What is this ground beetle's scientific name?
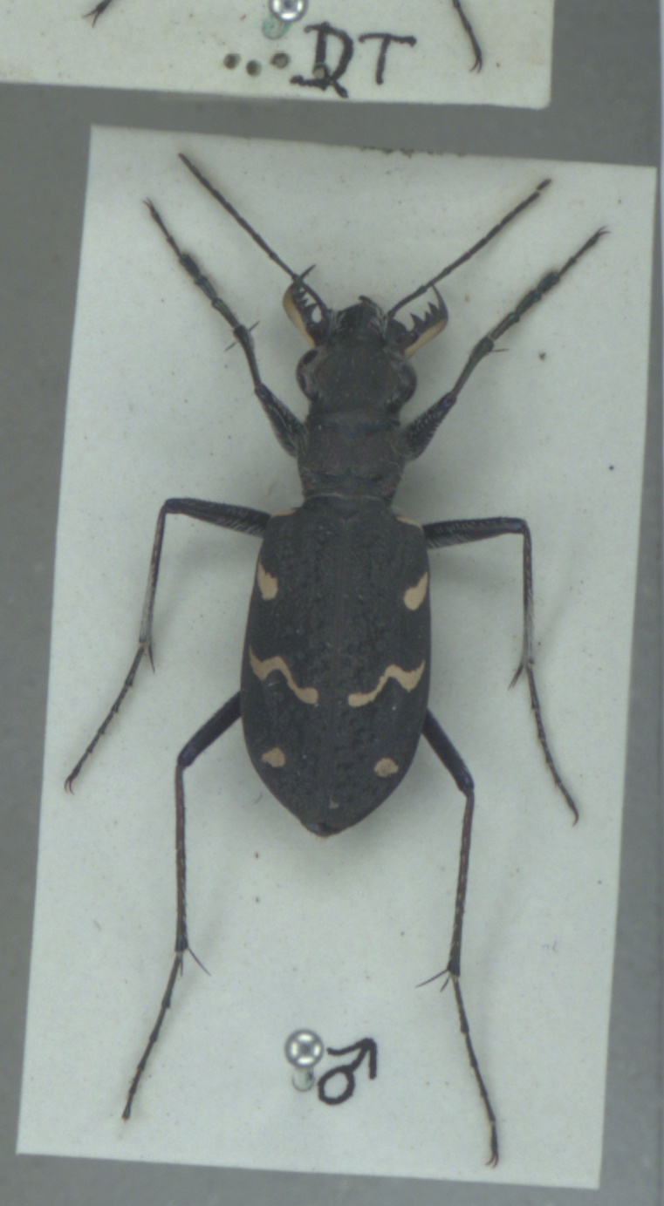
Cicindela sylvatica
